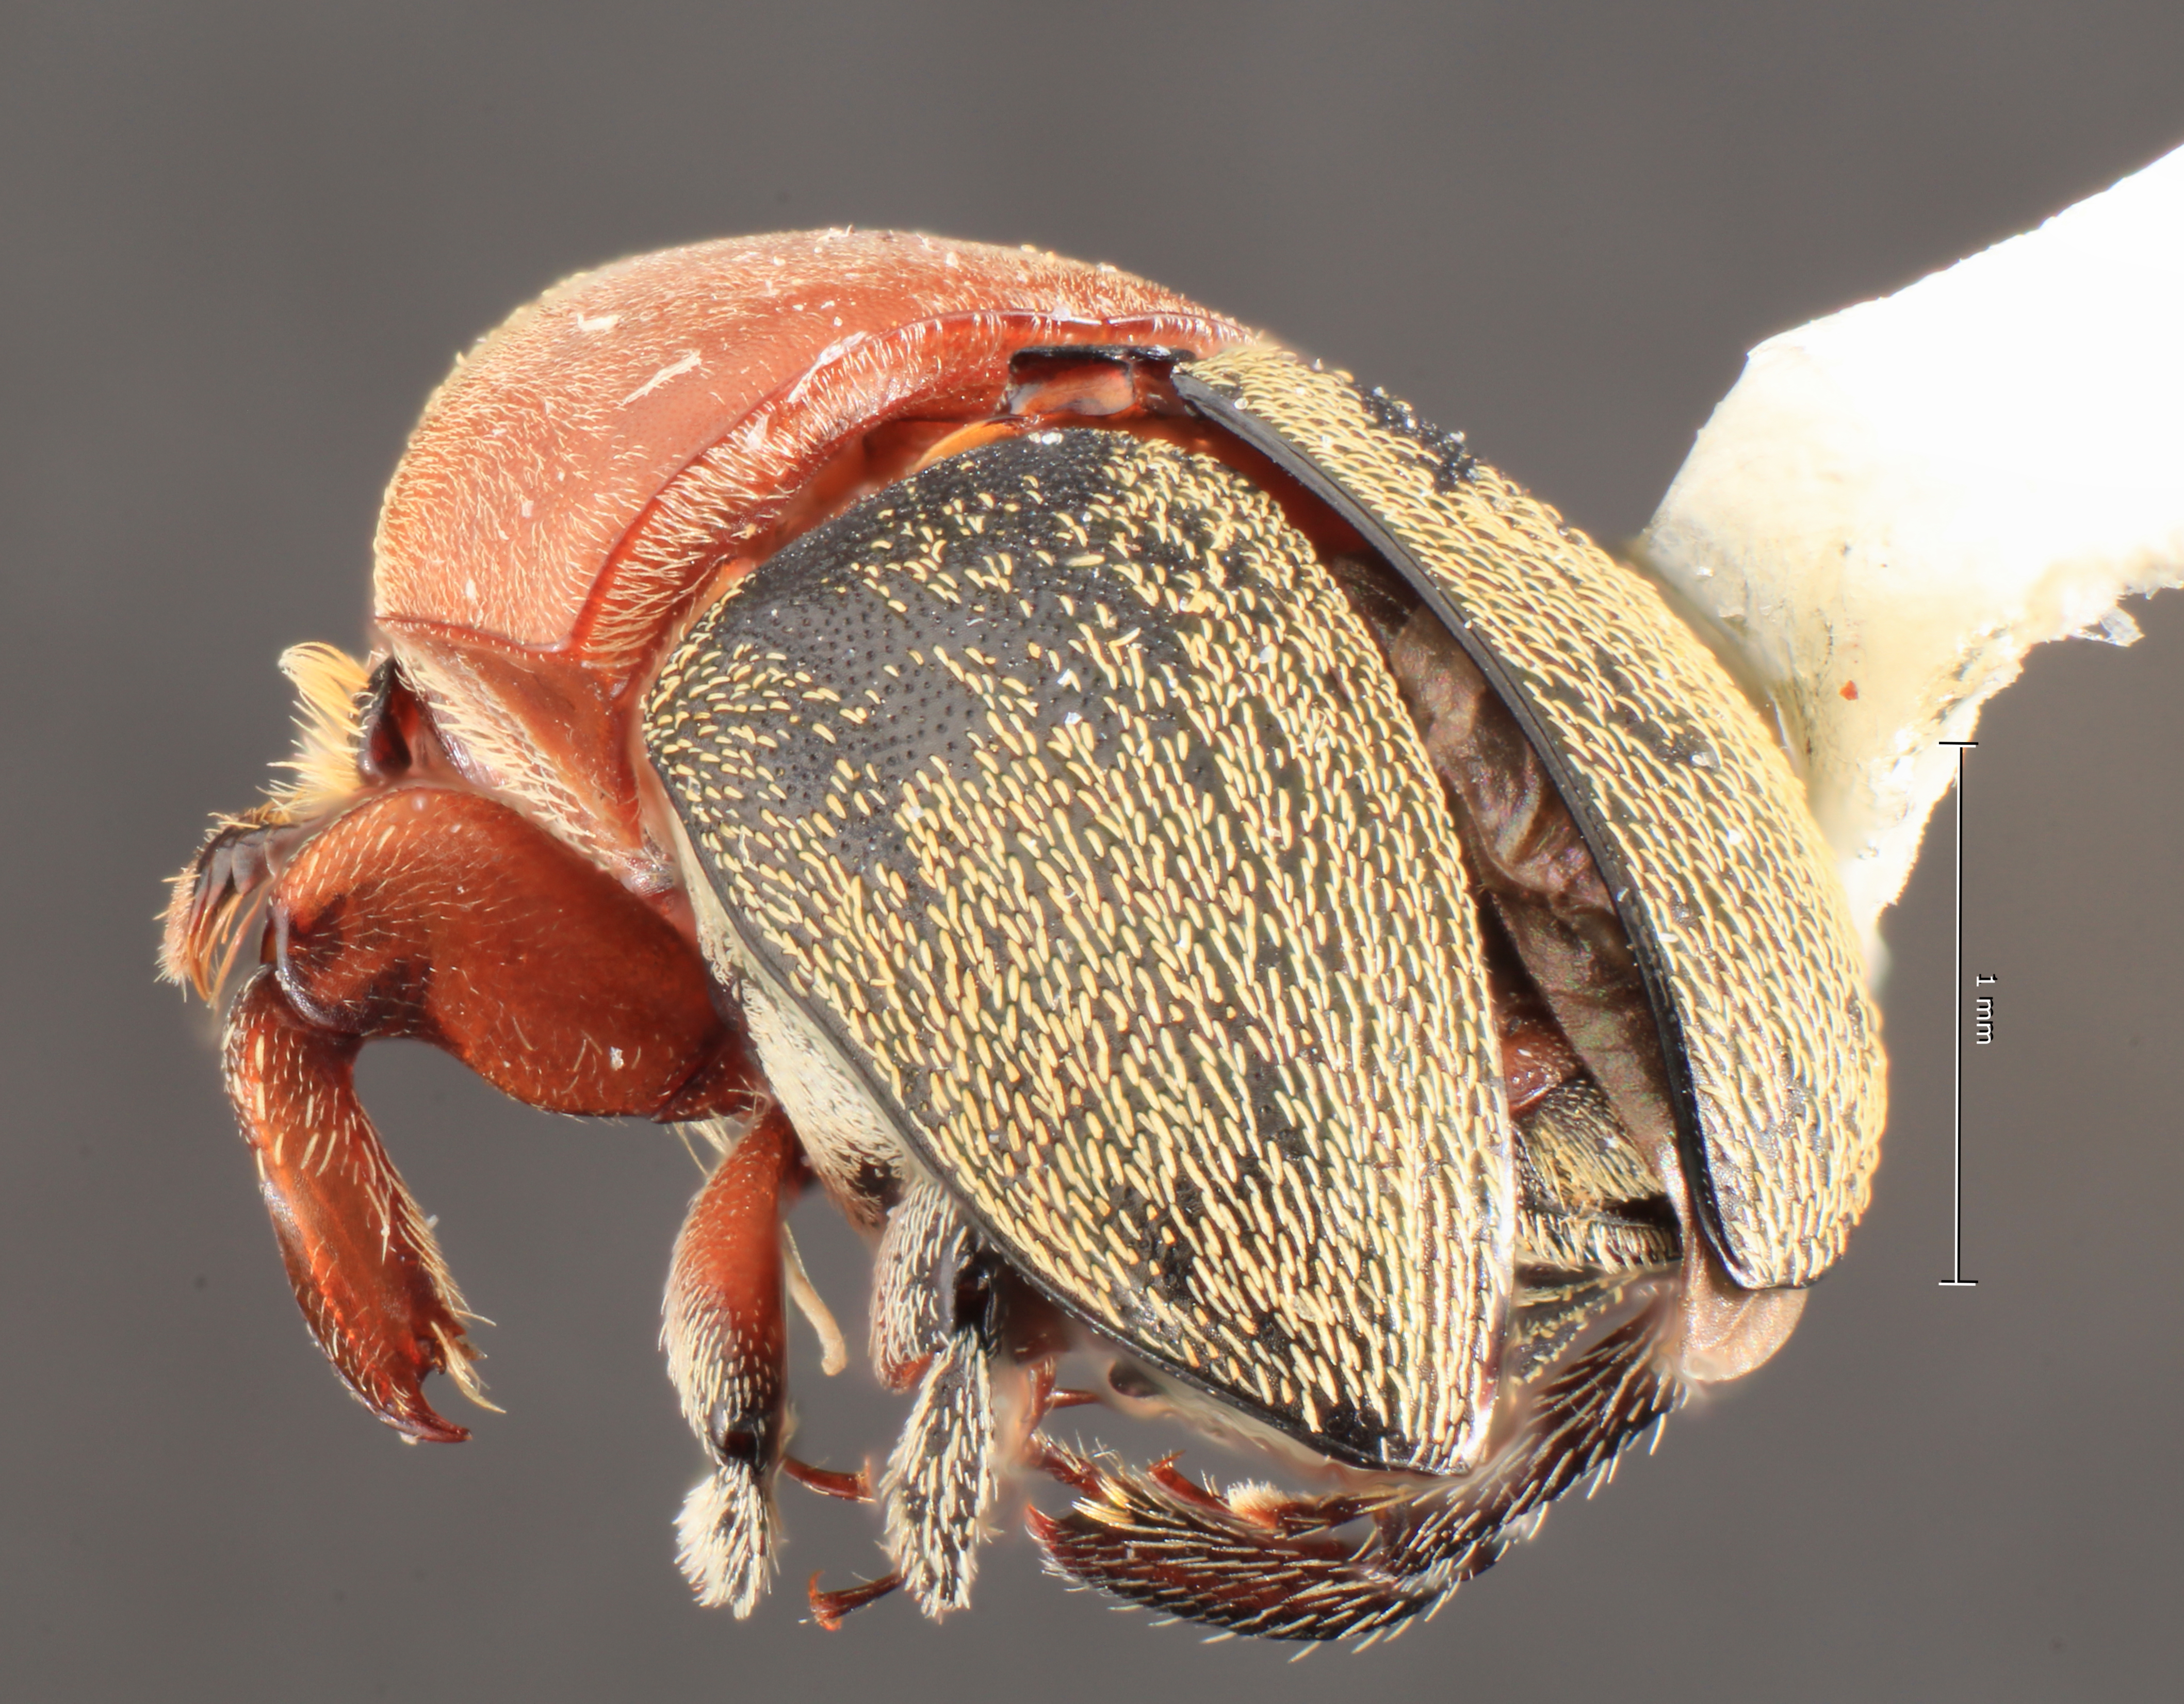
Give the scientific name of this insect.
Camptocerus mallopterus
